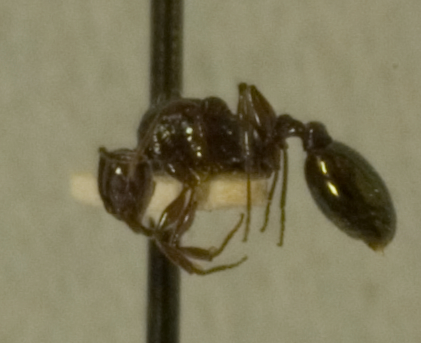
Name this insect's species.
Macromischa wheeleri
